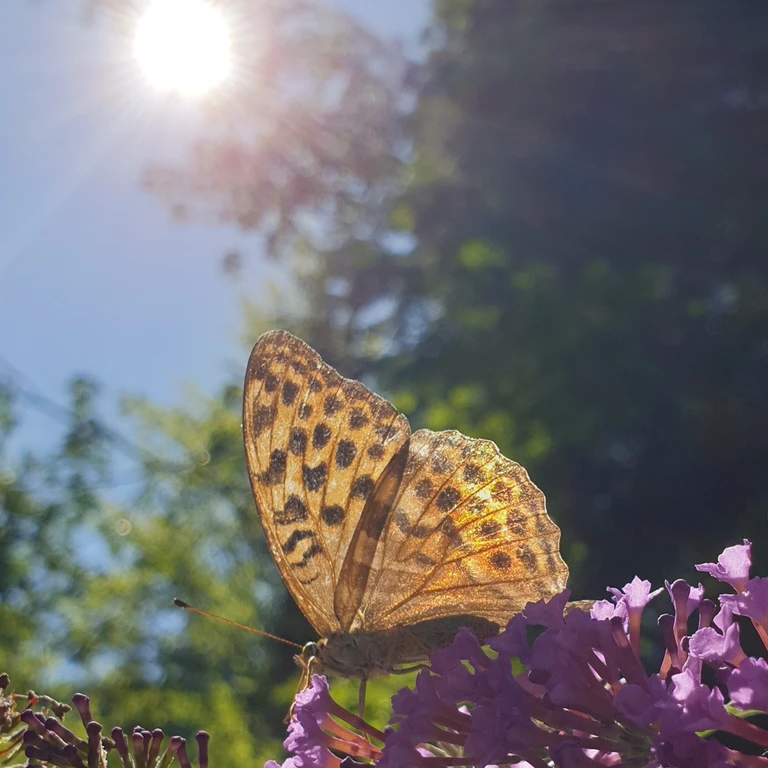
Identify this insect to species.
Argynnis paphia
